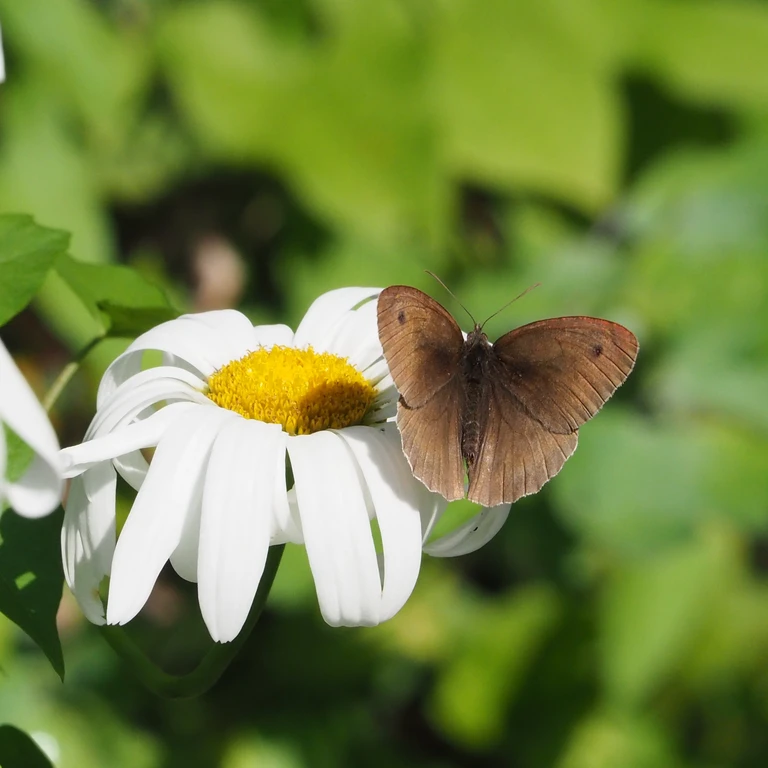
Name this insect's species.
Maniola jurtina
